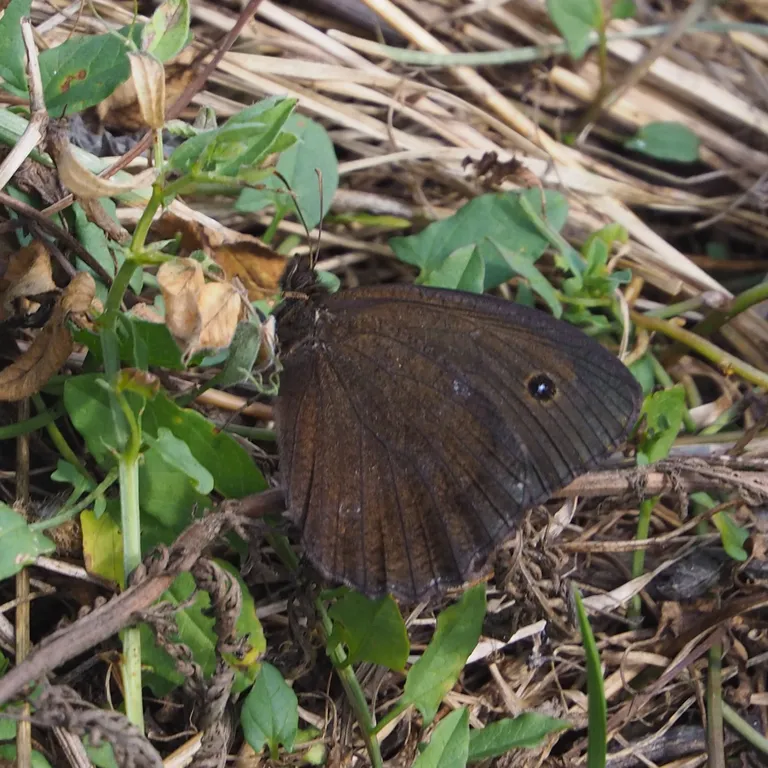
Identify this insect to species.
Minois dryas
